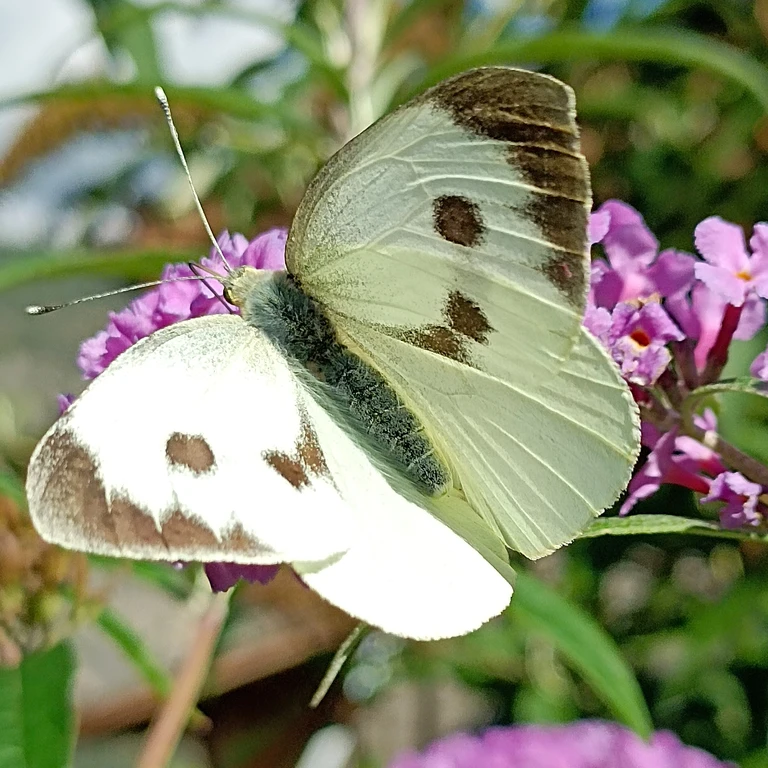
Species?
Pieris brassicae
